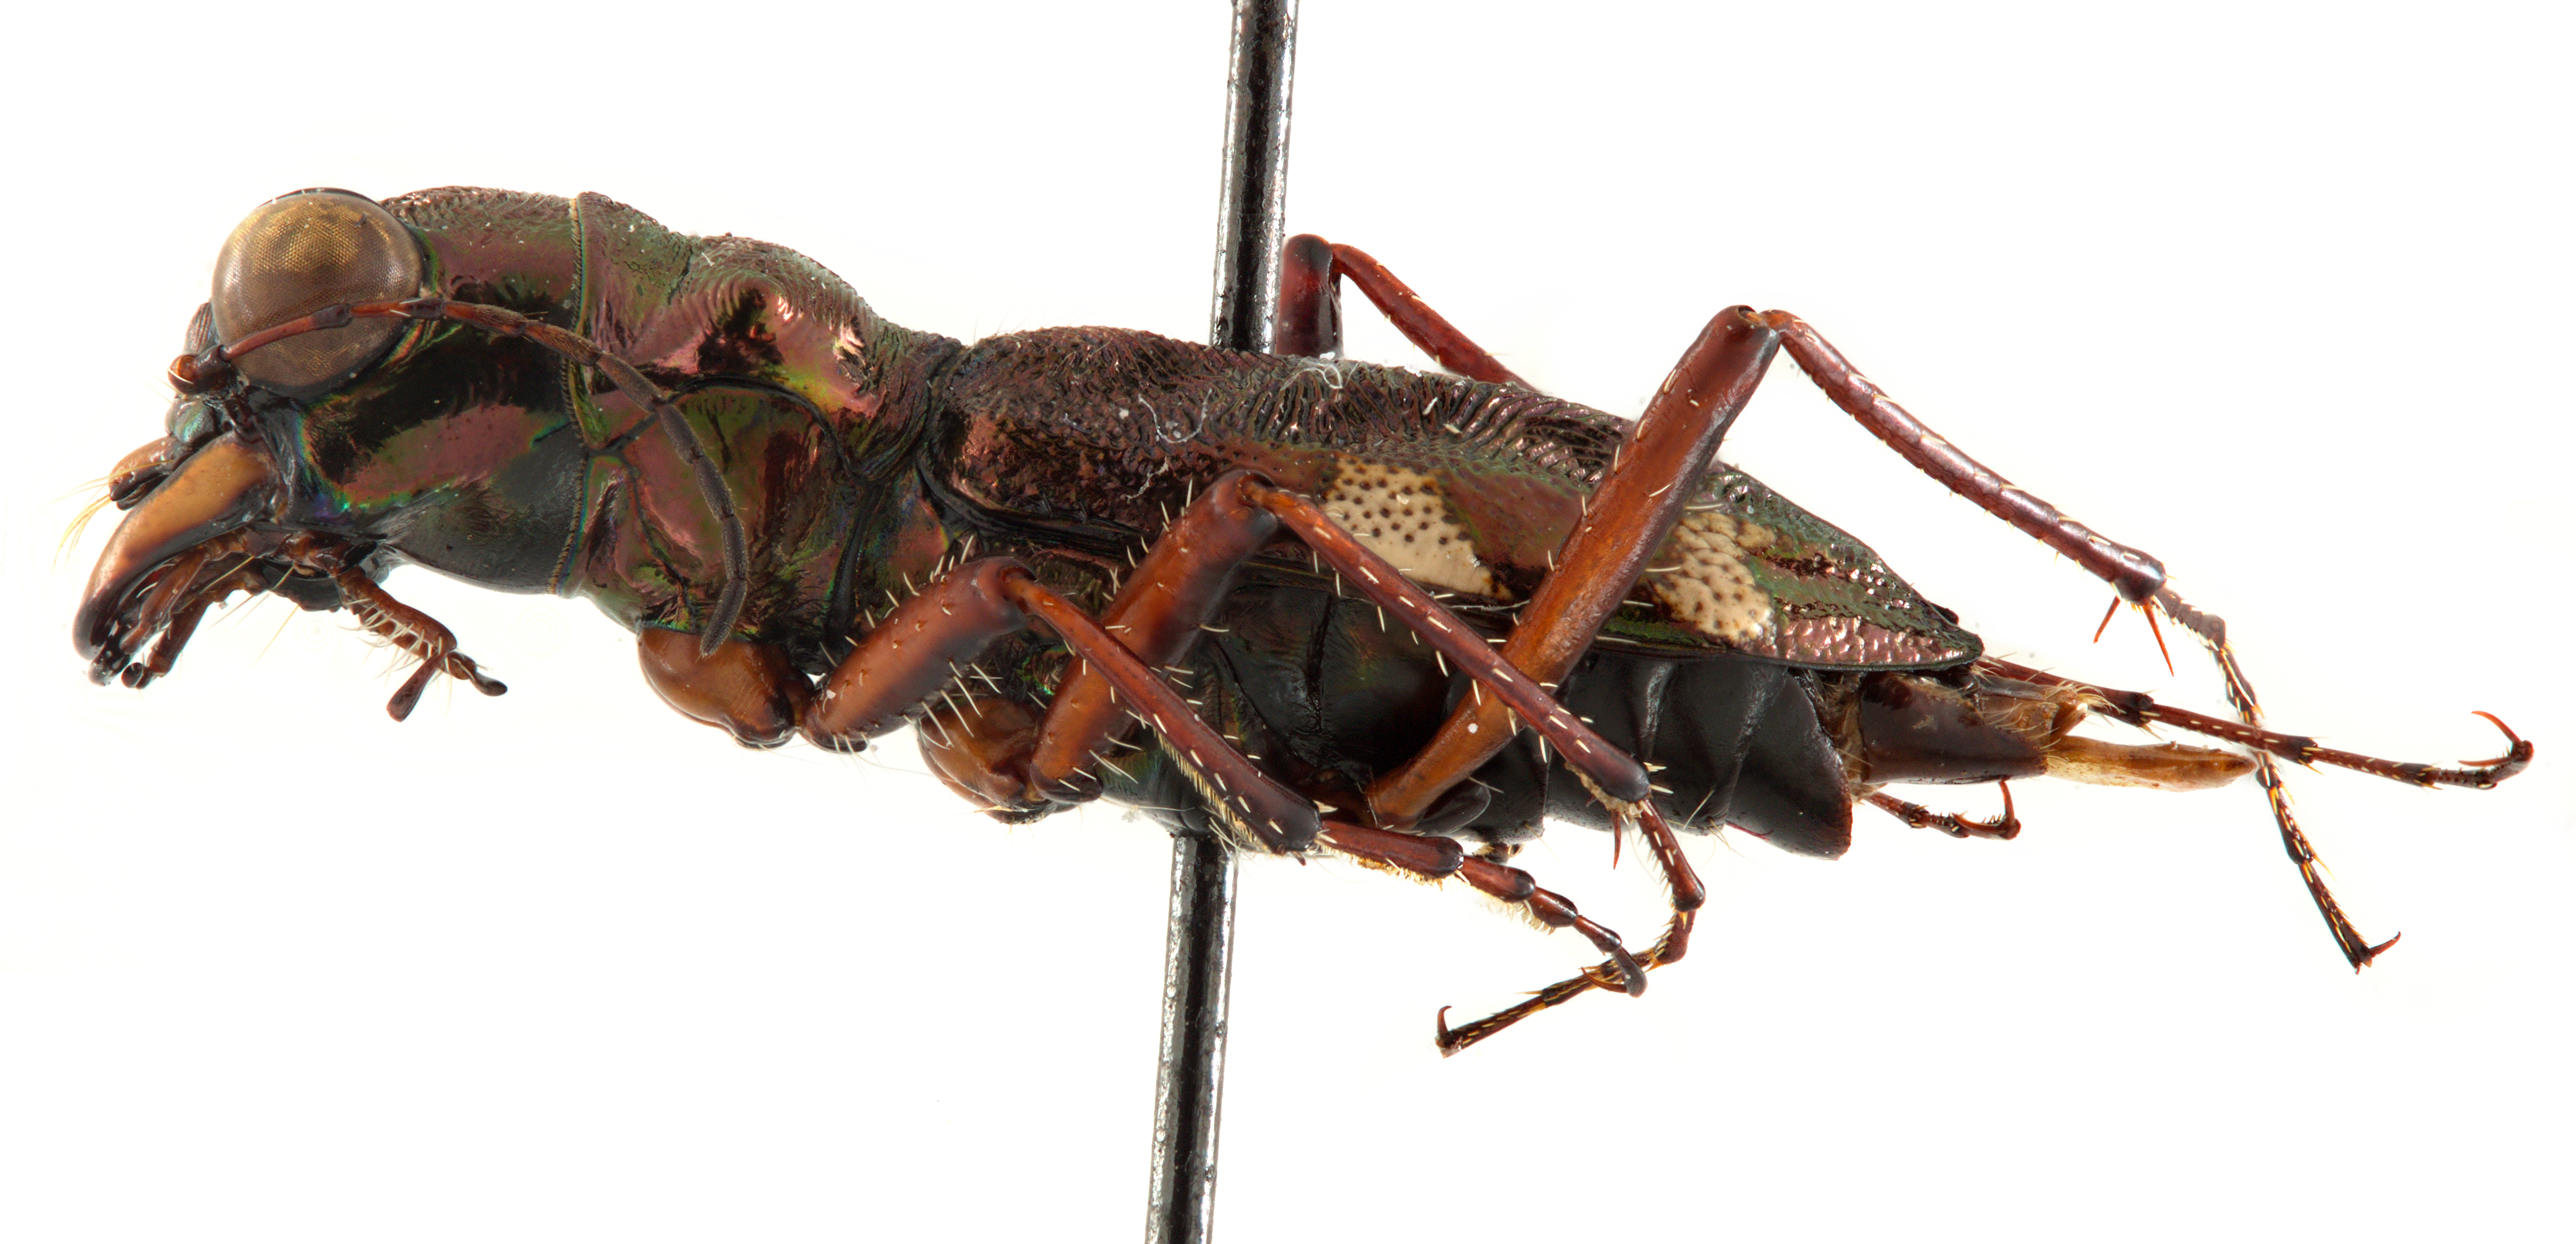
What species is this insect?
Eucallia boussingaulti
